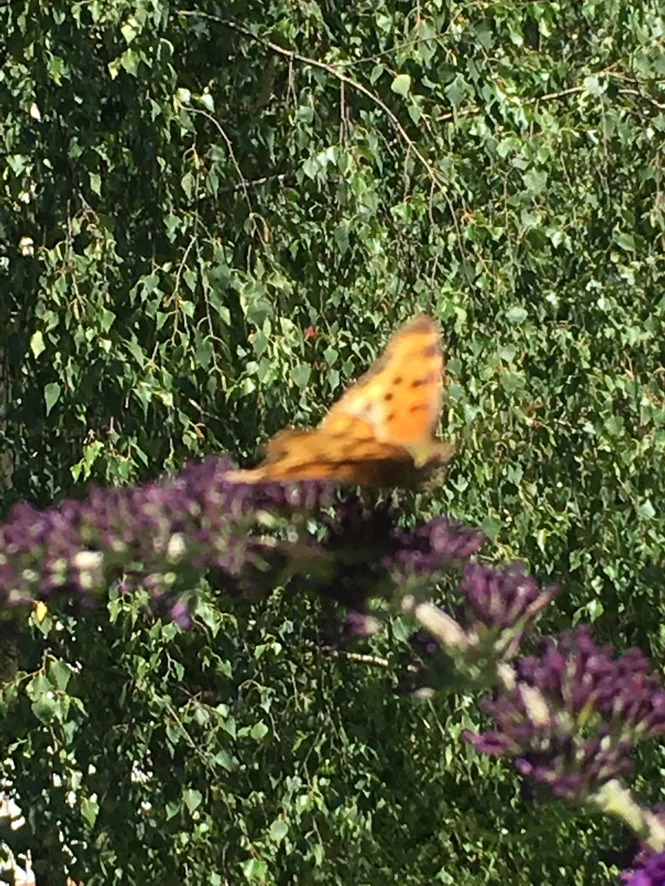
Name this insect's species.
Polygonia c-album
